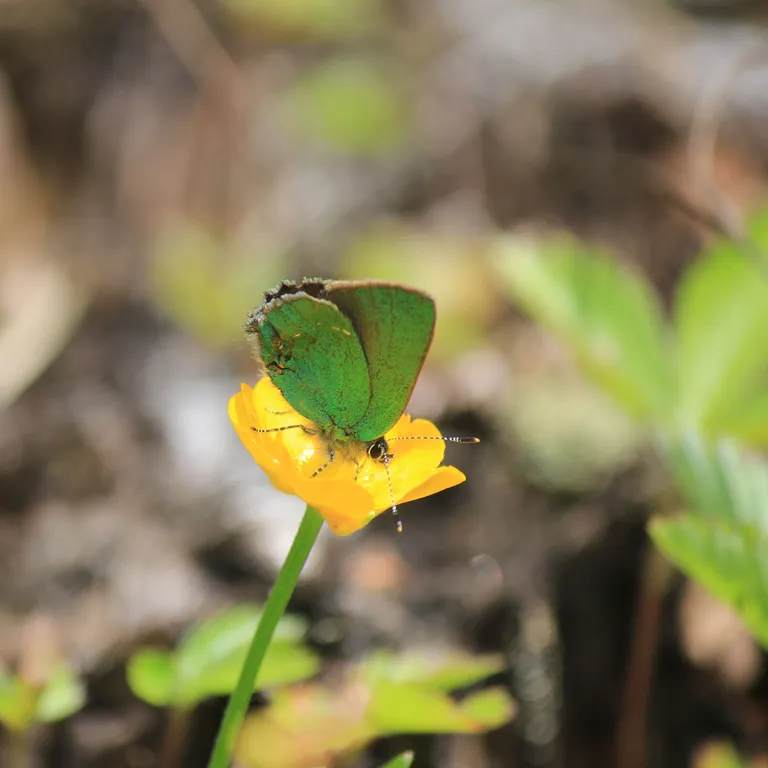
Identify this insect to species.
Callophrys rubi
